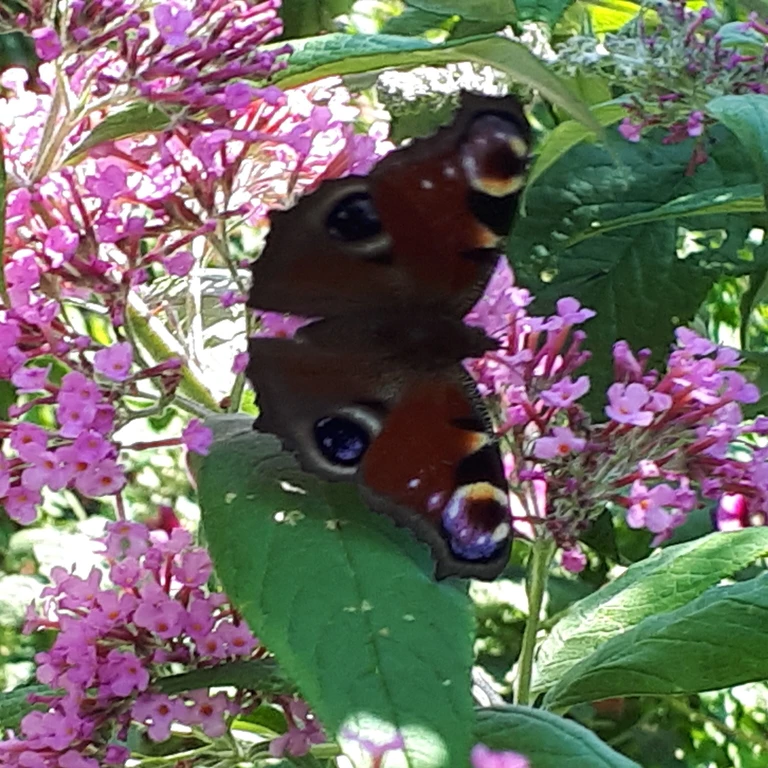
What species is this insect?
Aglais io
